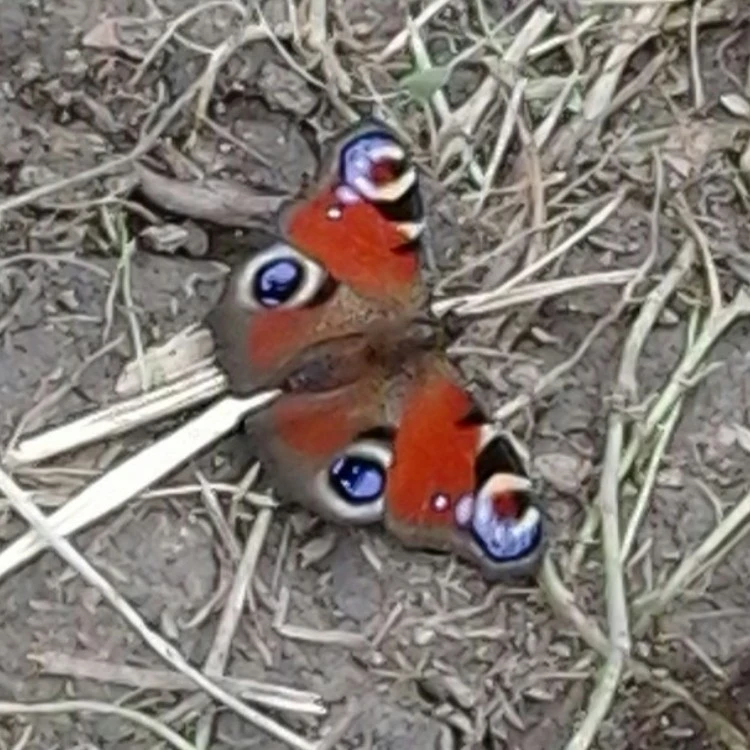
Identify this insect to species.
Aglais io
